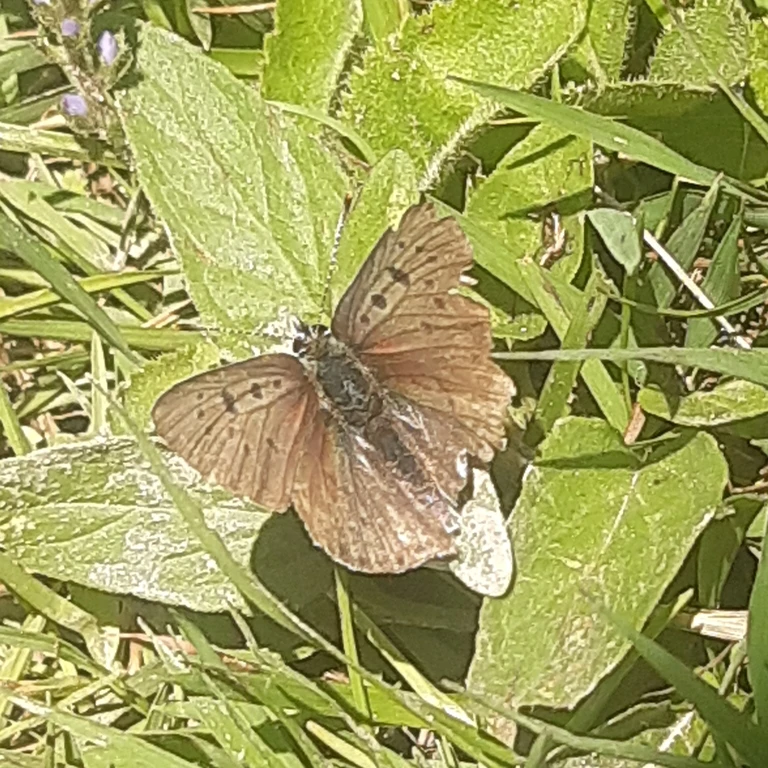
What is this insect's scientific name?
Lycaena tityrus (also Loweia tityrus)
